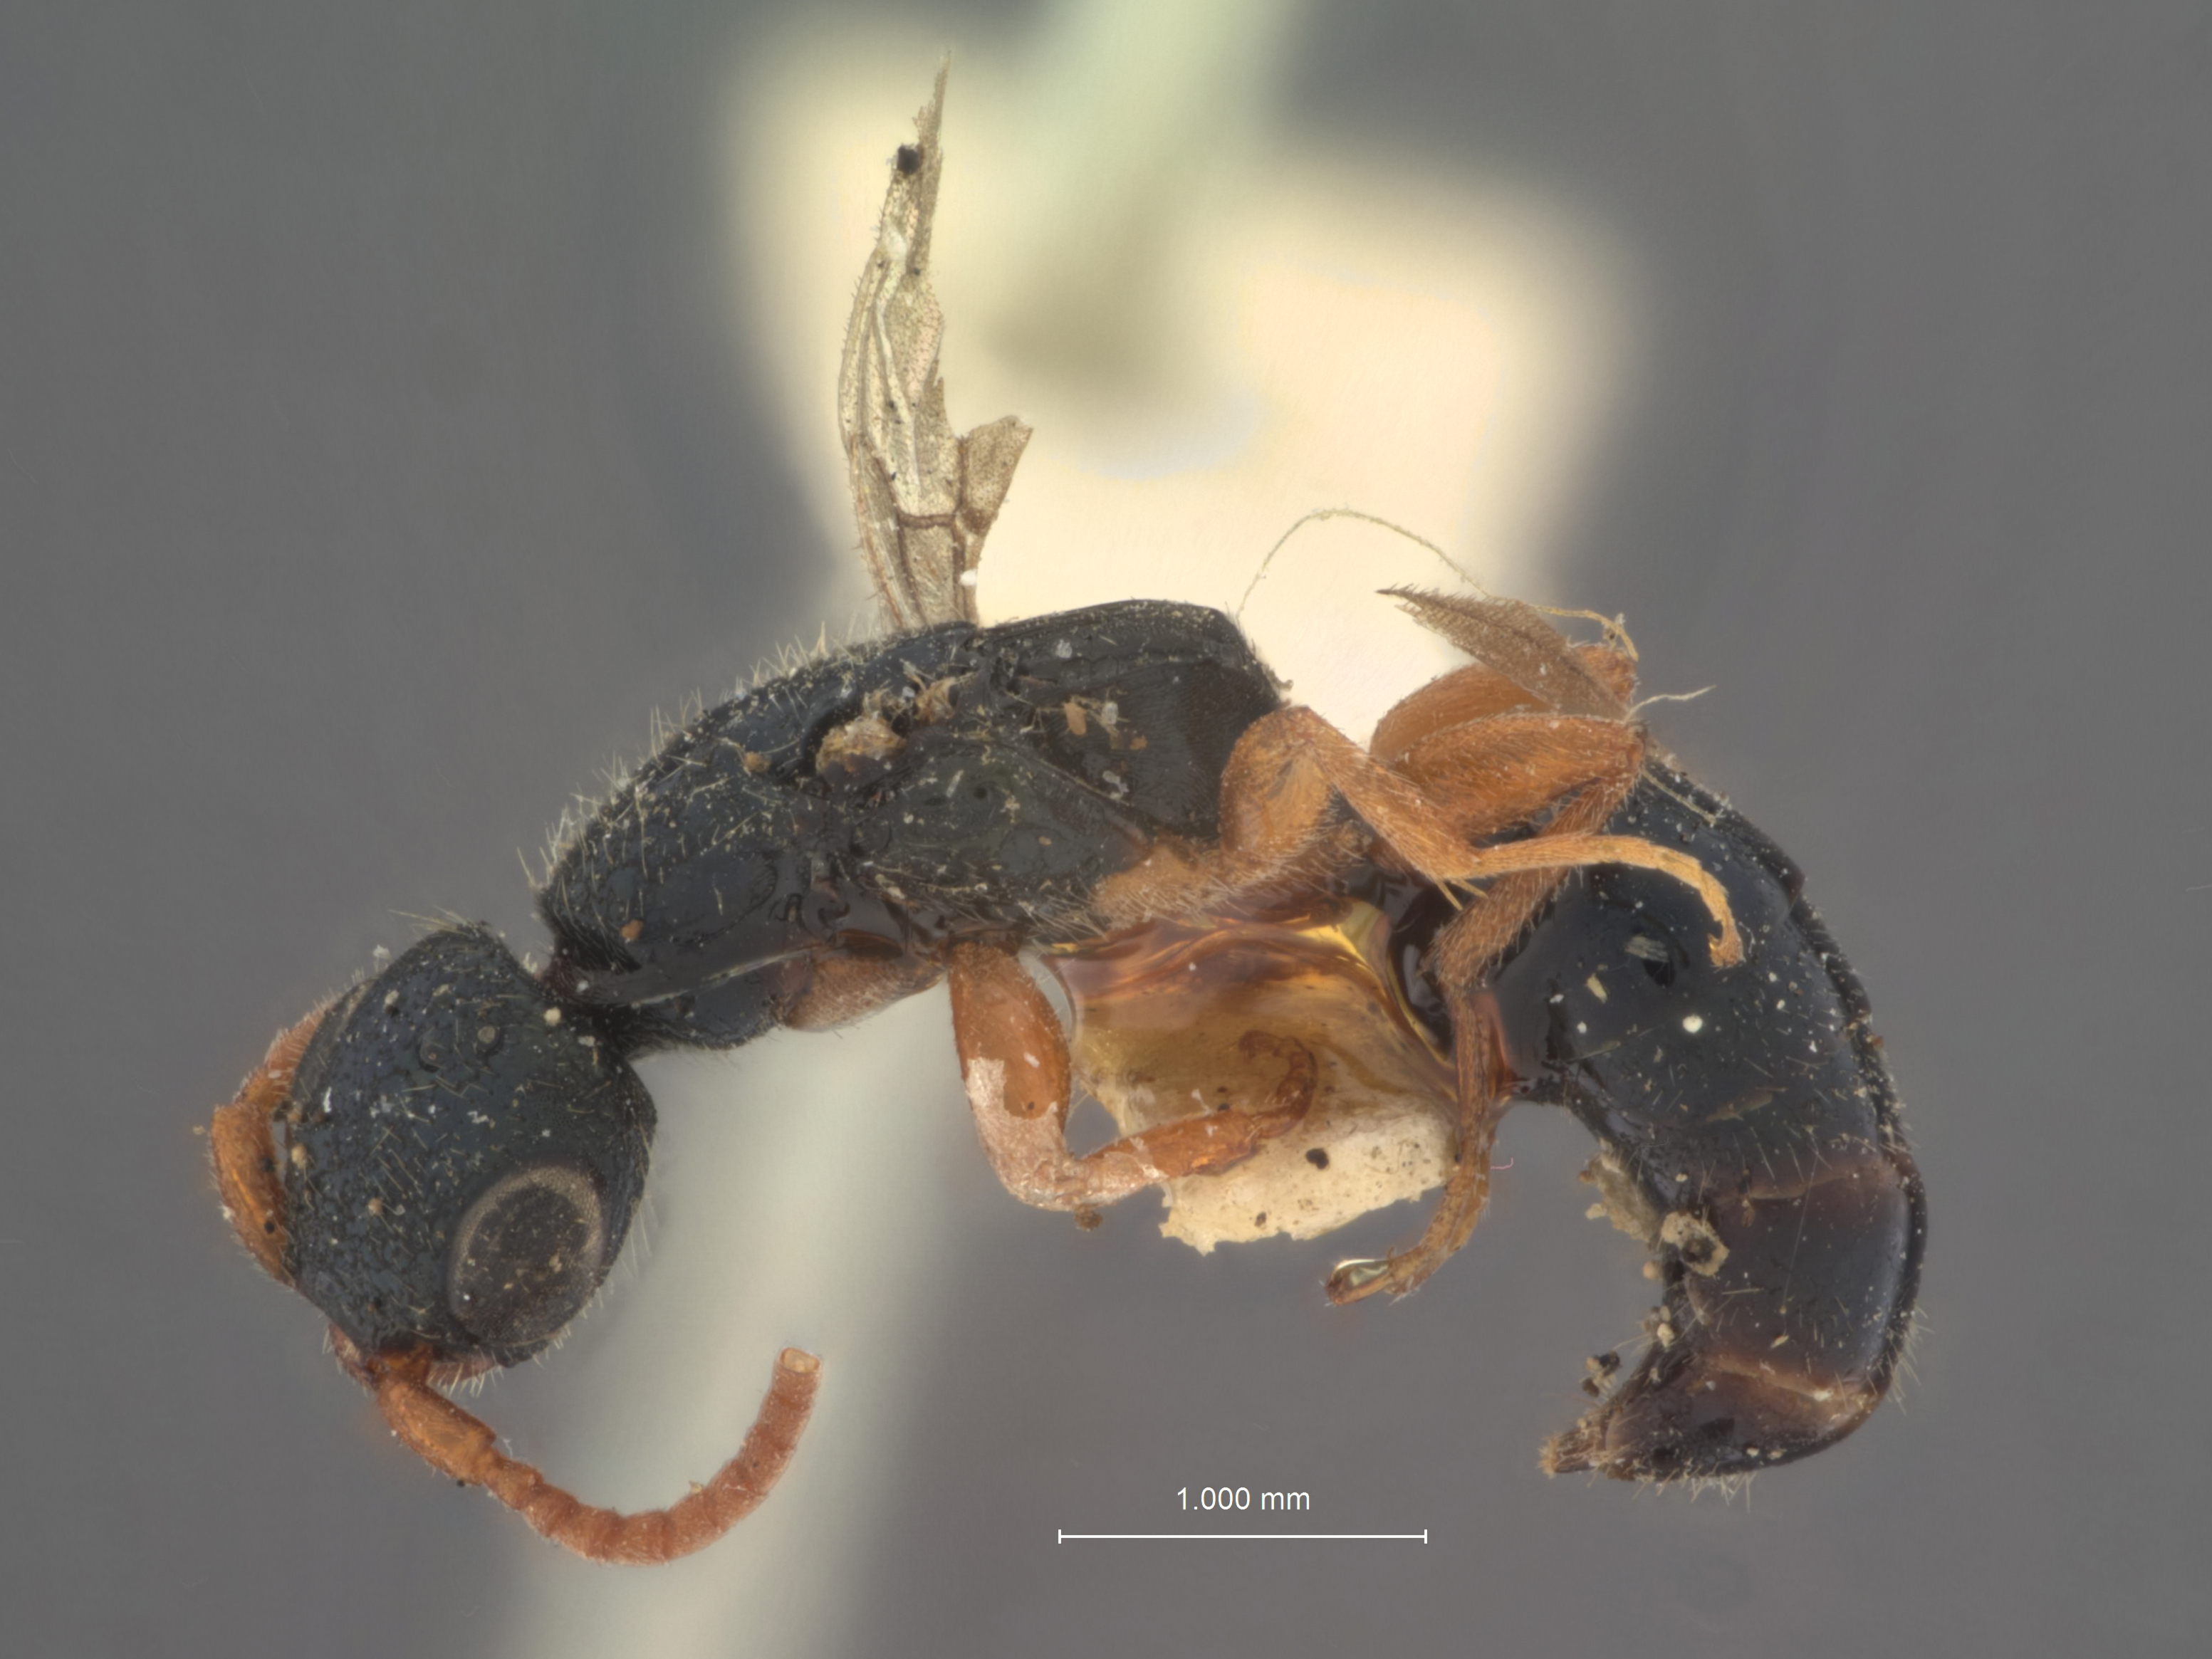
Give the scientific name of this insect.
Epyris grandis
